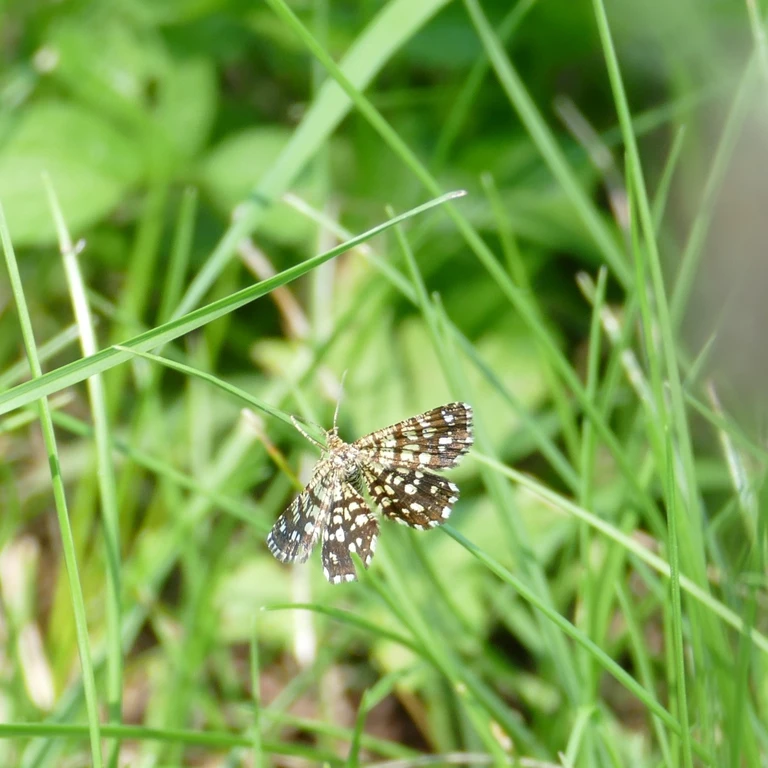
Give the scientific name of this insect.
Chiasmia clathrata
